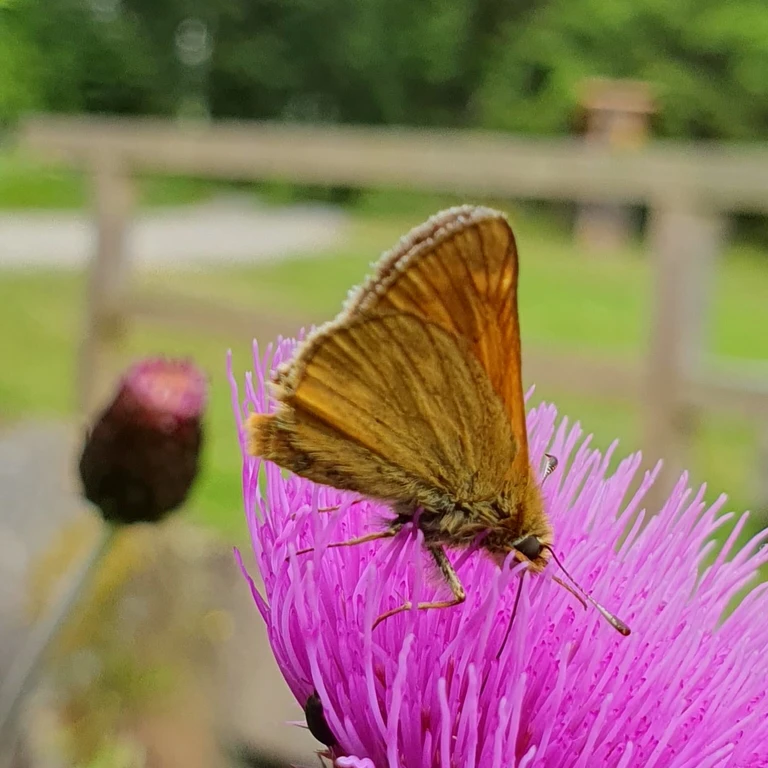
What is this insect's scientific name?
Ochlodes sylvanus (also Ochlodes venata)
